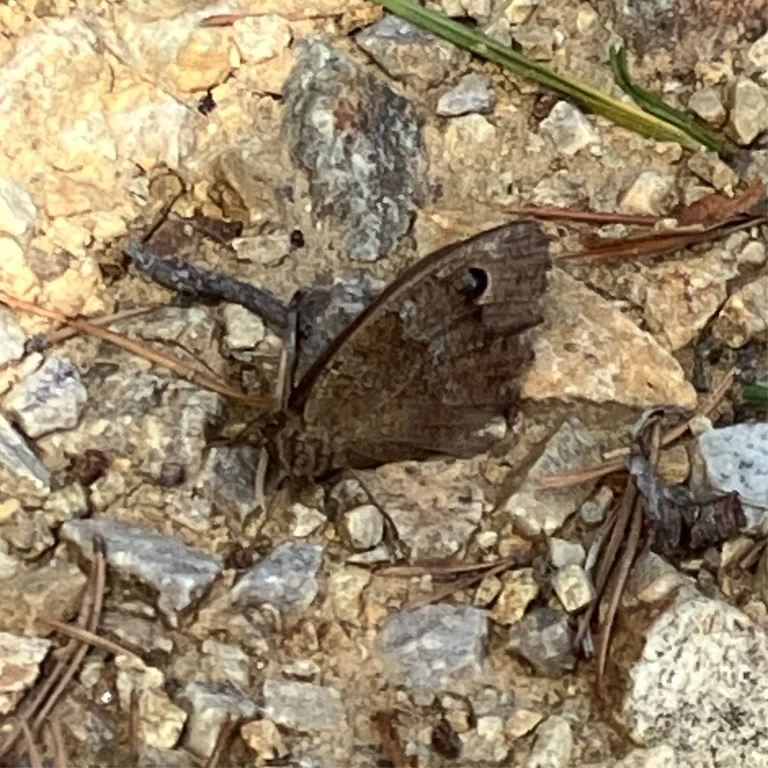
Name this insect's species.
Minois dryas
